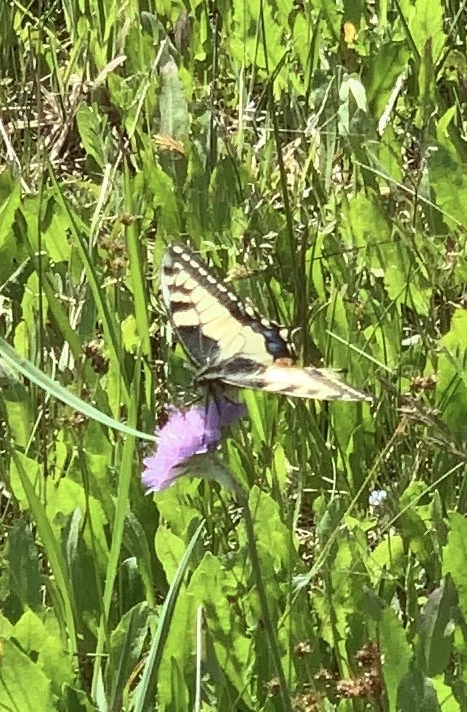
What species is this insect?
Papilio machaon
